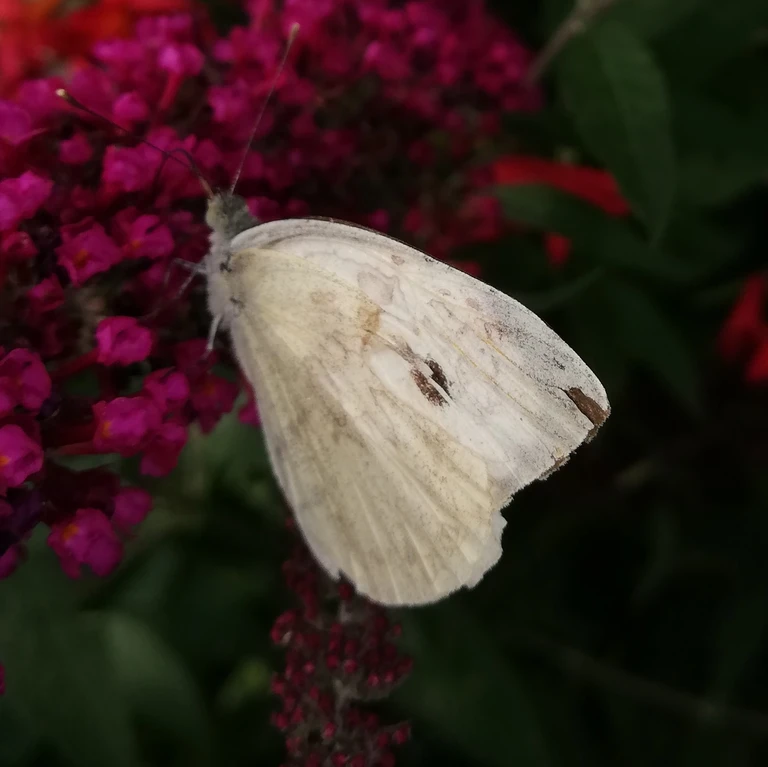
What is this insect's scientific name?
Pieris brassicae
